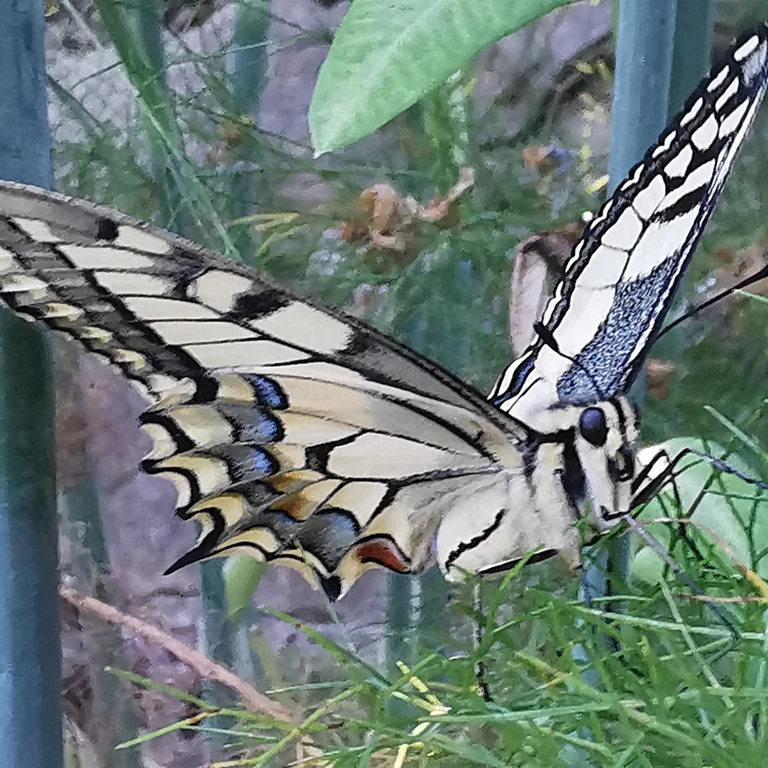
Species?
Papilio machaon
